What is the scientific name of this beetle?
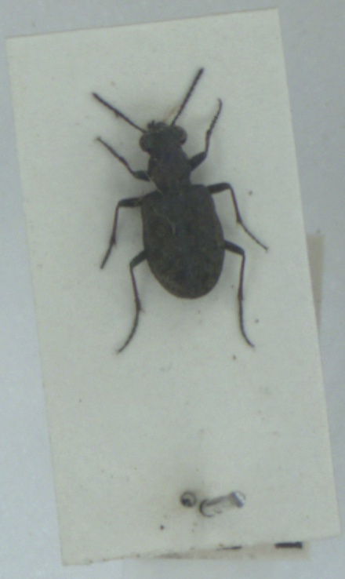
Elaphrus riparius
